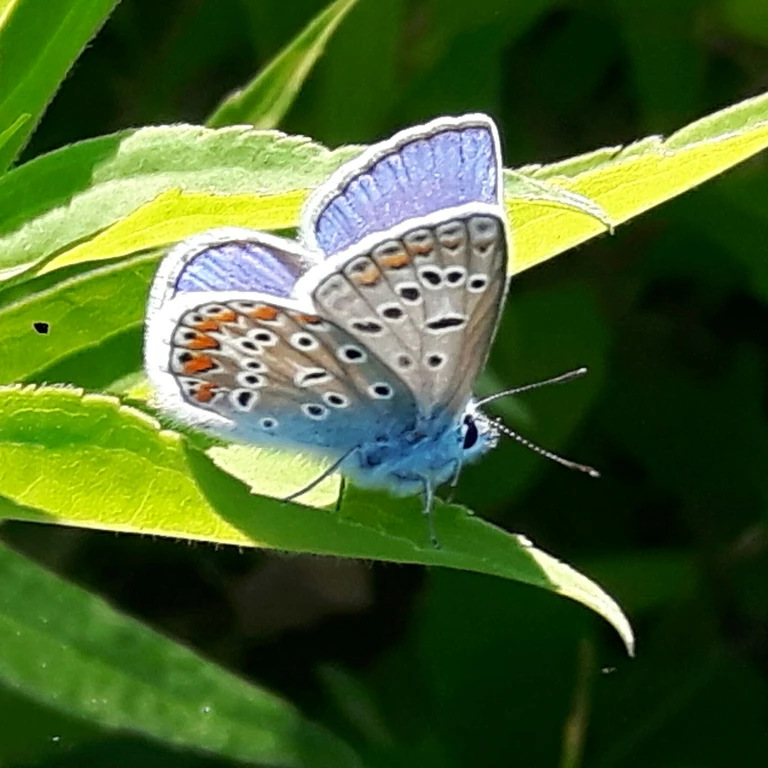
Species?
Polyommatus icarus
